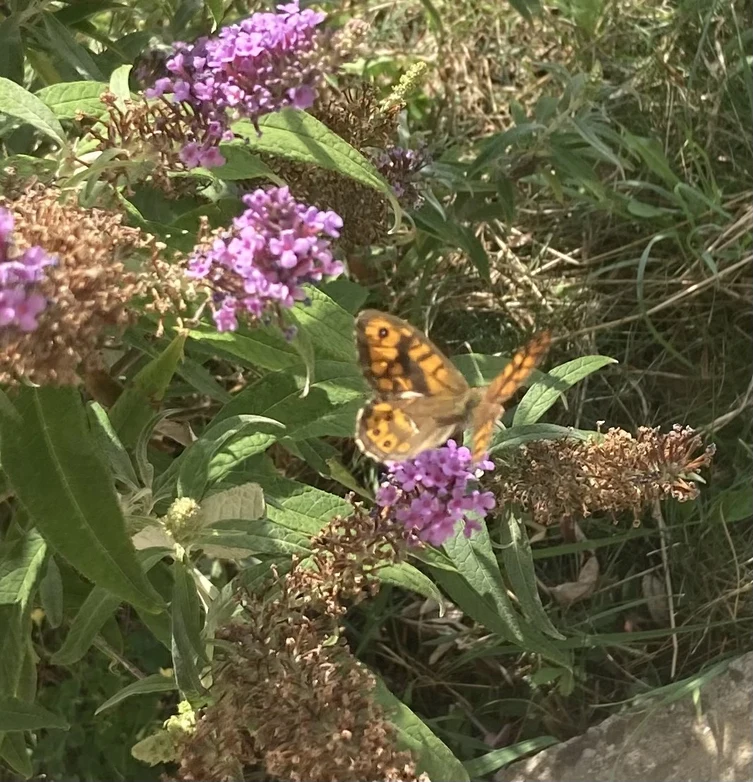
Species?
Lasiommata megera (also Pararge megera)
